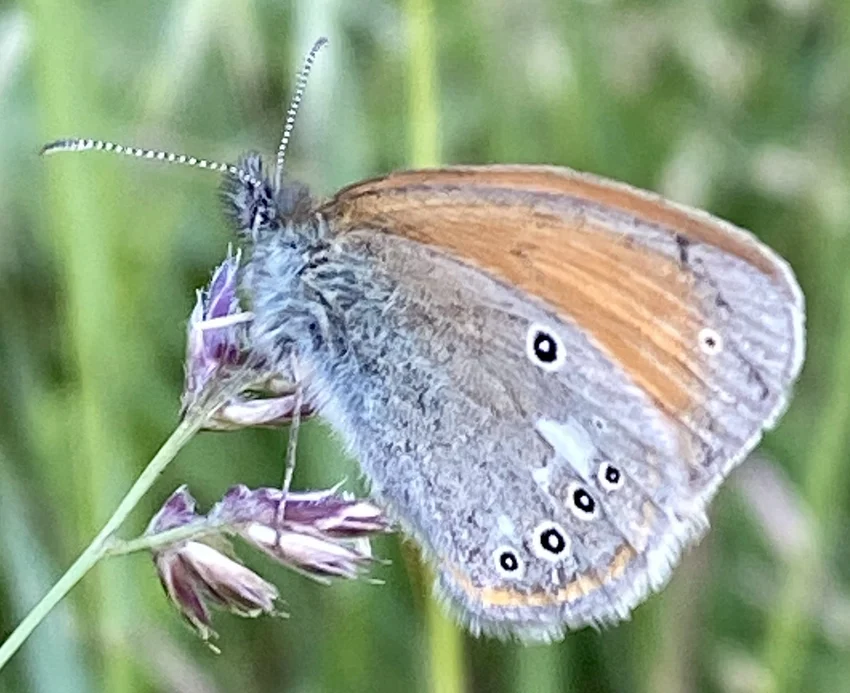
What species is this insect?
Coenonympha glycerion (also Coenonympha iphis)
